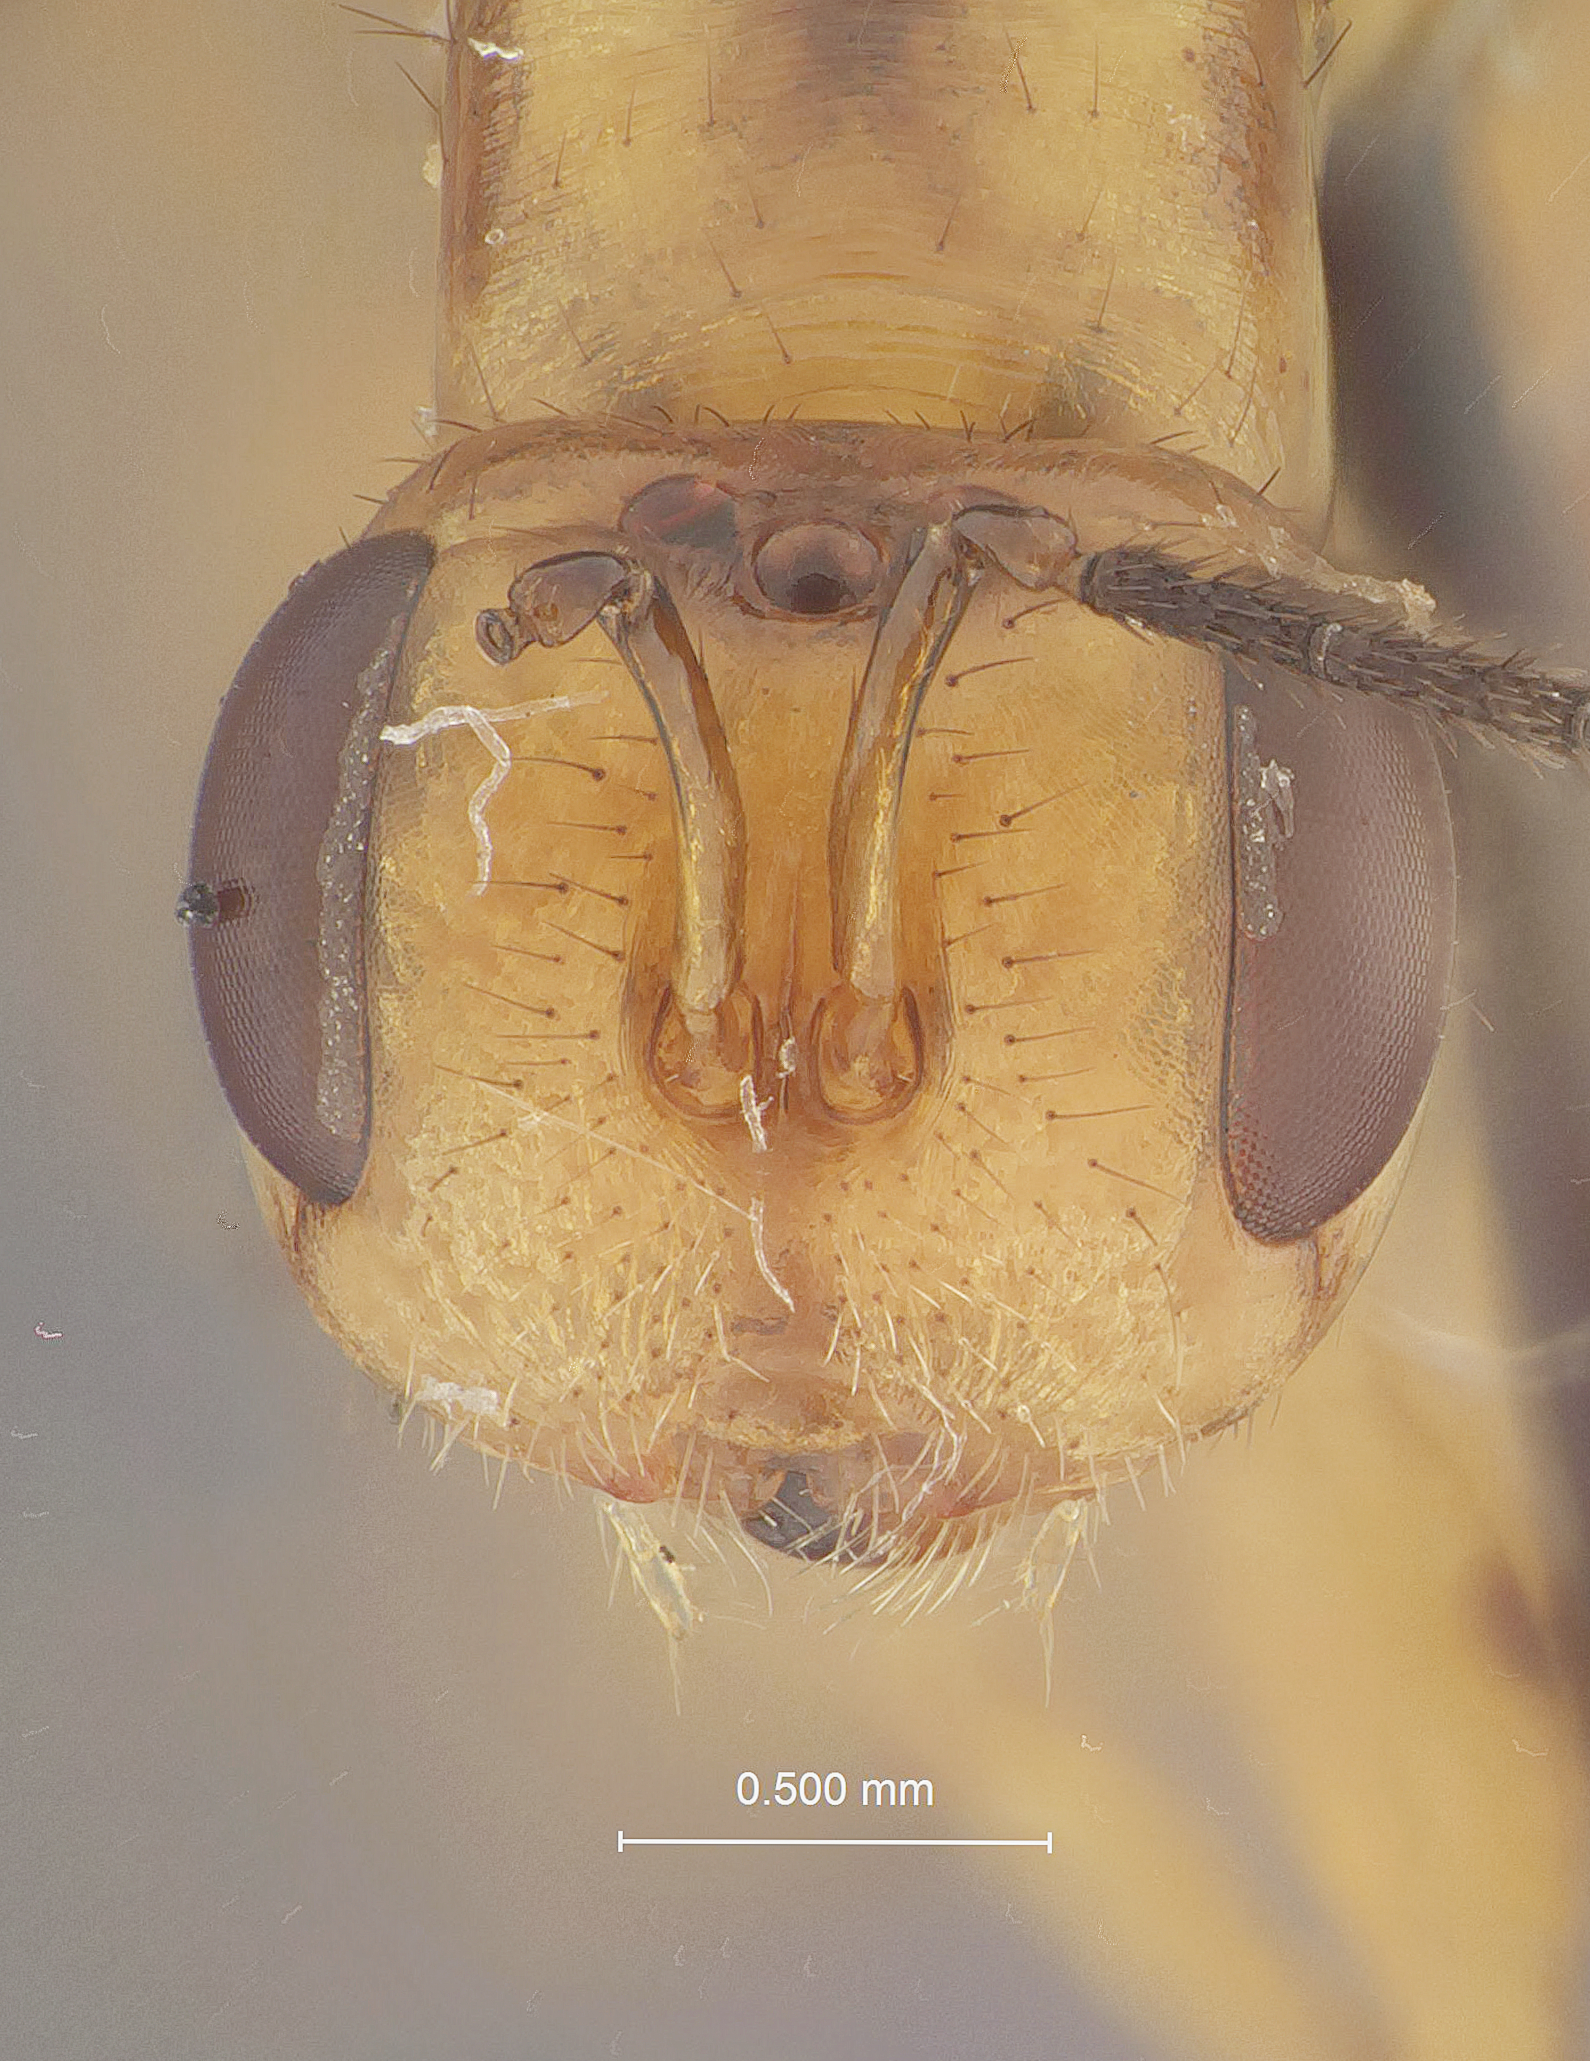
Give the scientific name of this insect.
Bootania moorea
